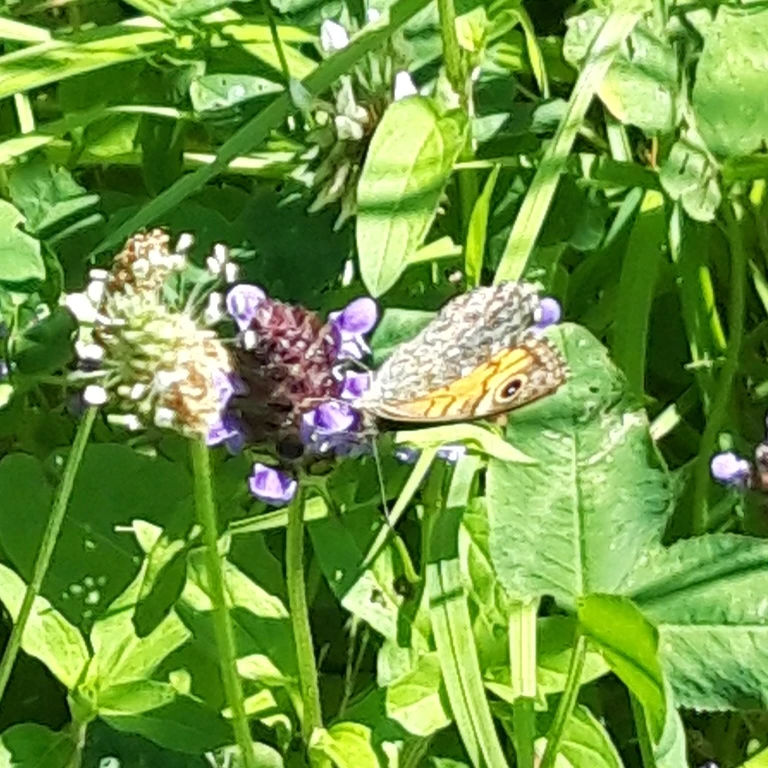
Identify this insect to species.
Lasiommata megera (also Pararge megera)
